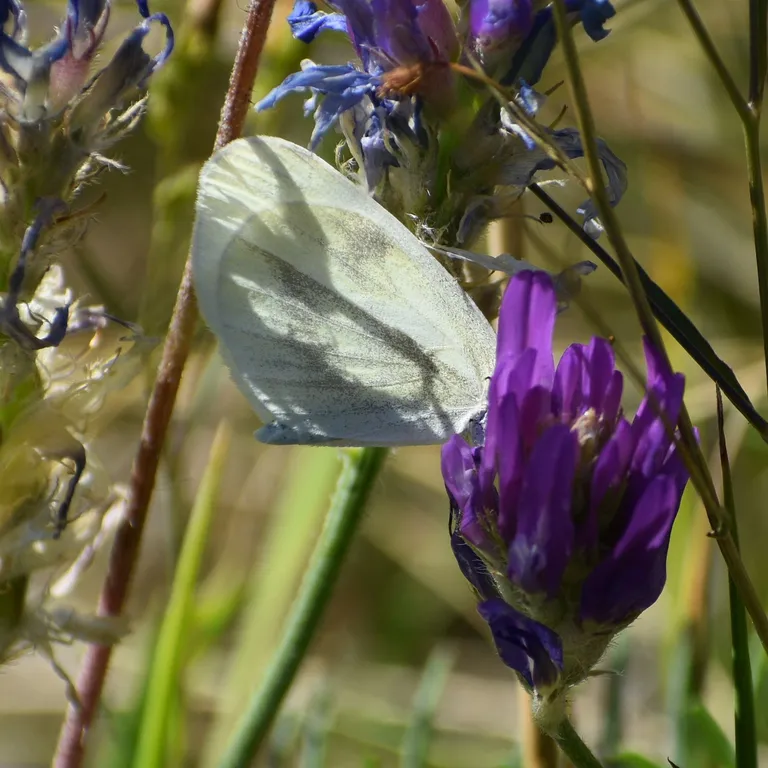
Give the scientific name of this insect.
Leptidea sinapis/juvernica
